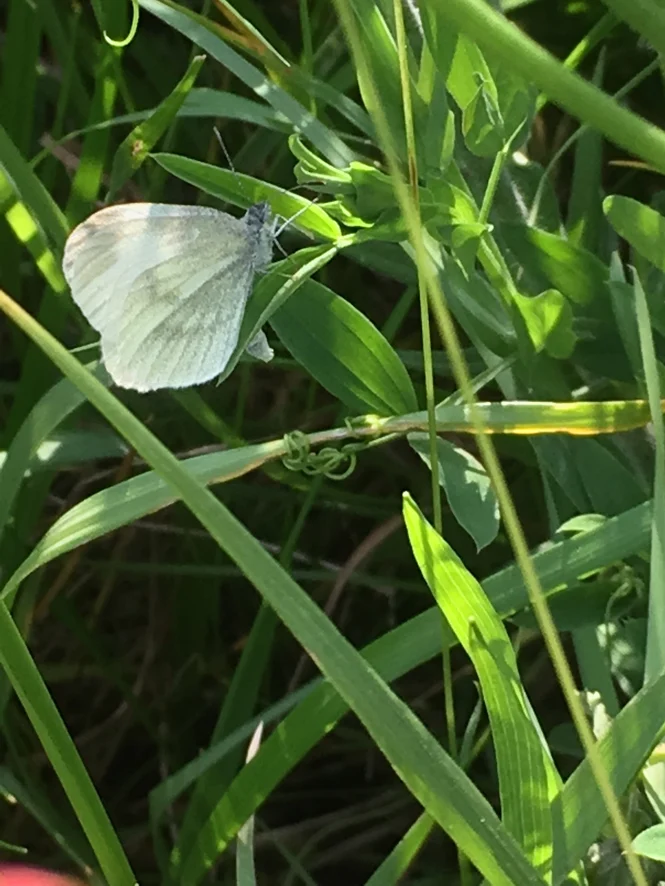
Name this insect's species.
Leptidea sinapis/juvernica
